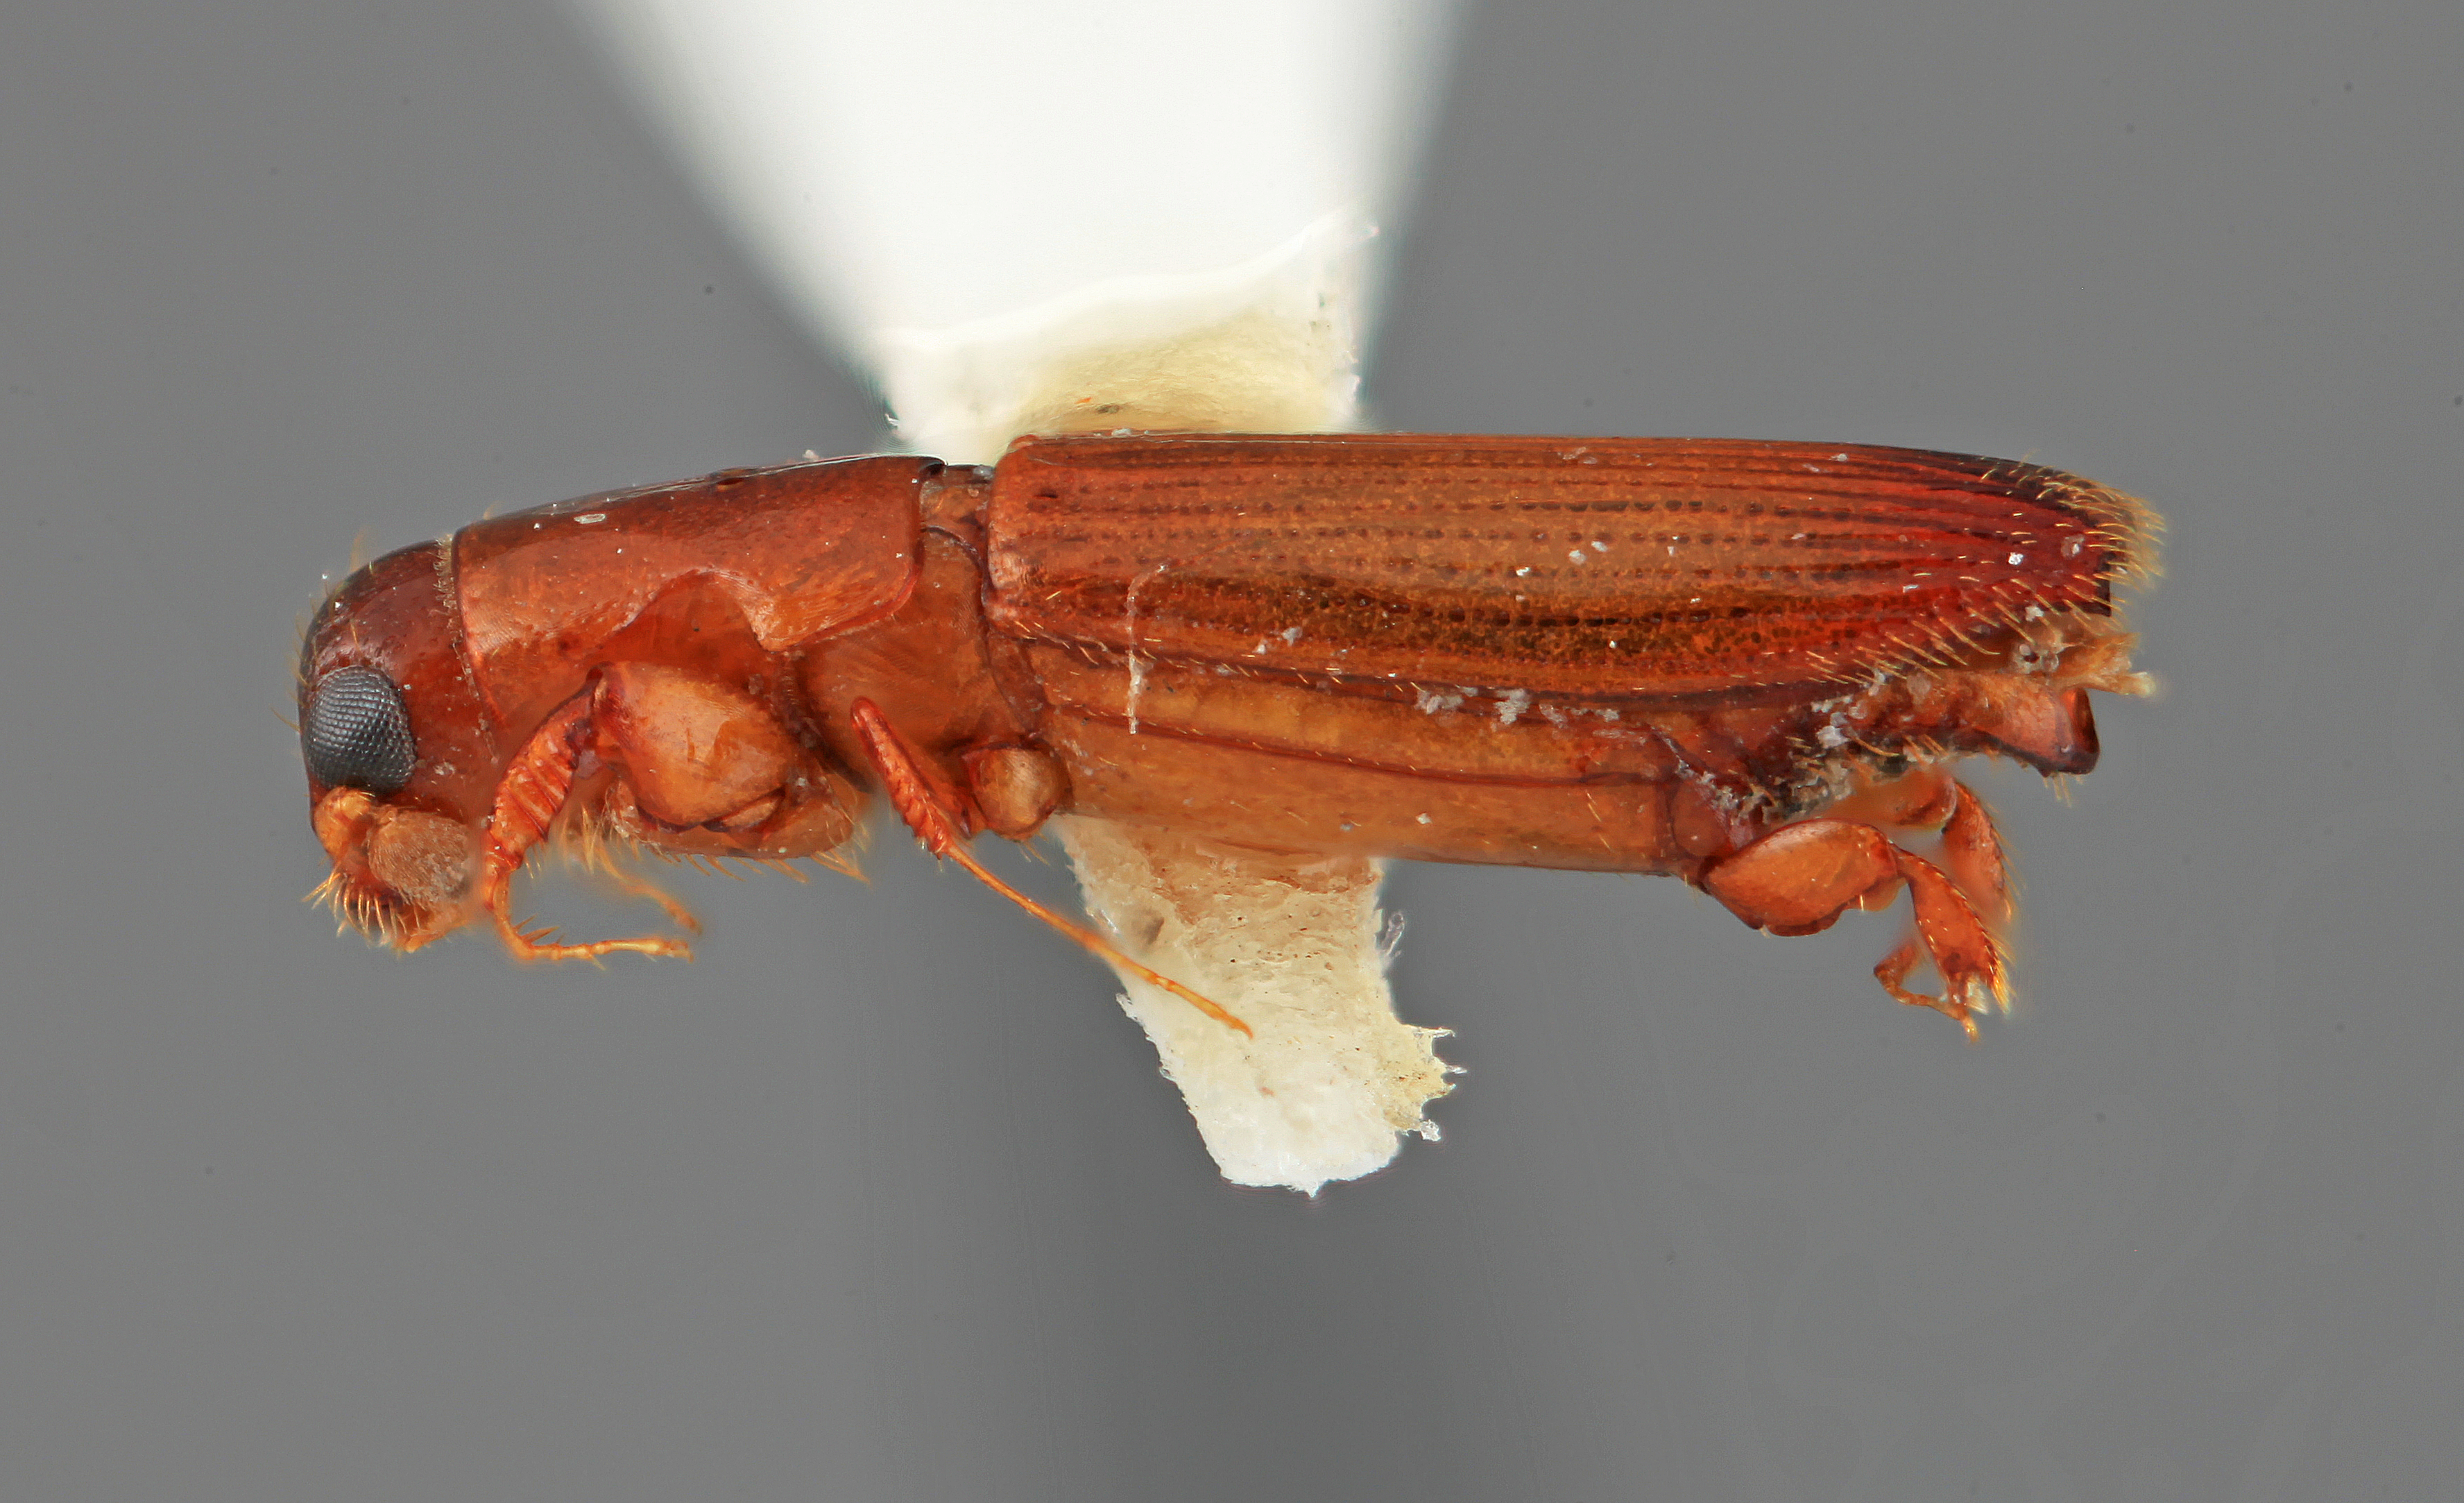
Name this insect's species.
Platypus deplanatus
